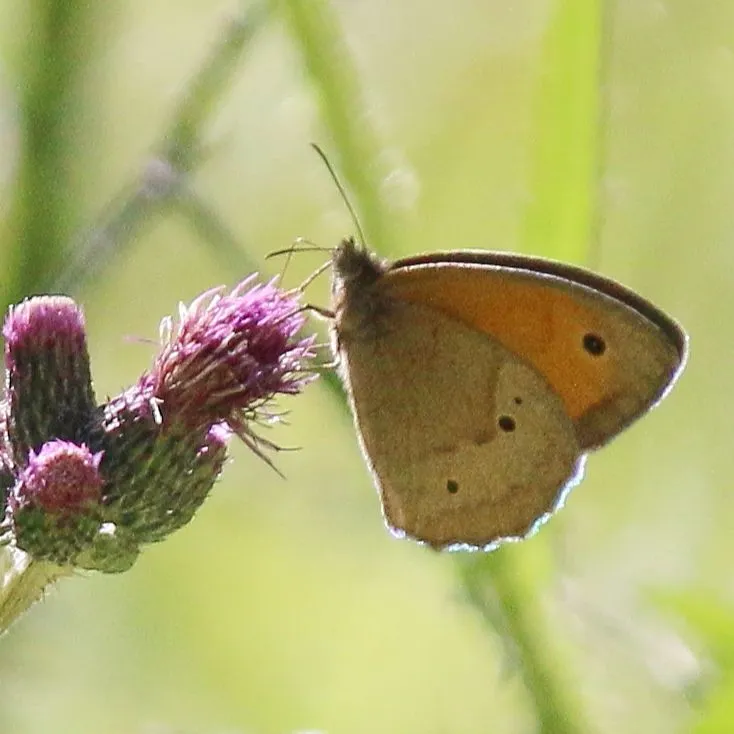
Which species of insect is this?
Maniola jurtina
